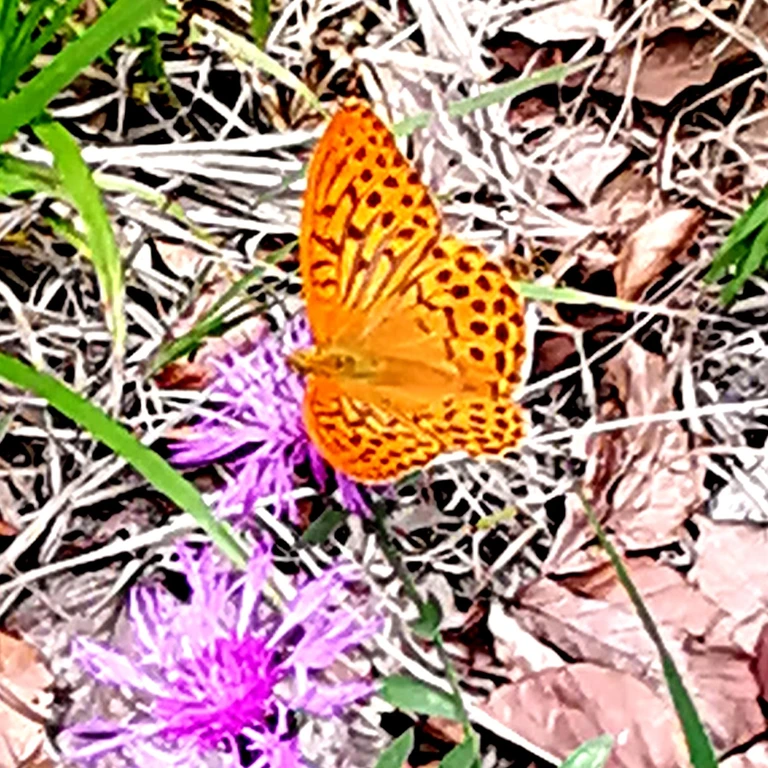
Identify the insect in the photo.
Argynnis paphia
